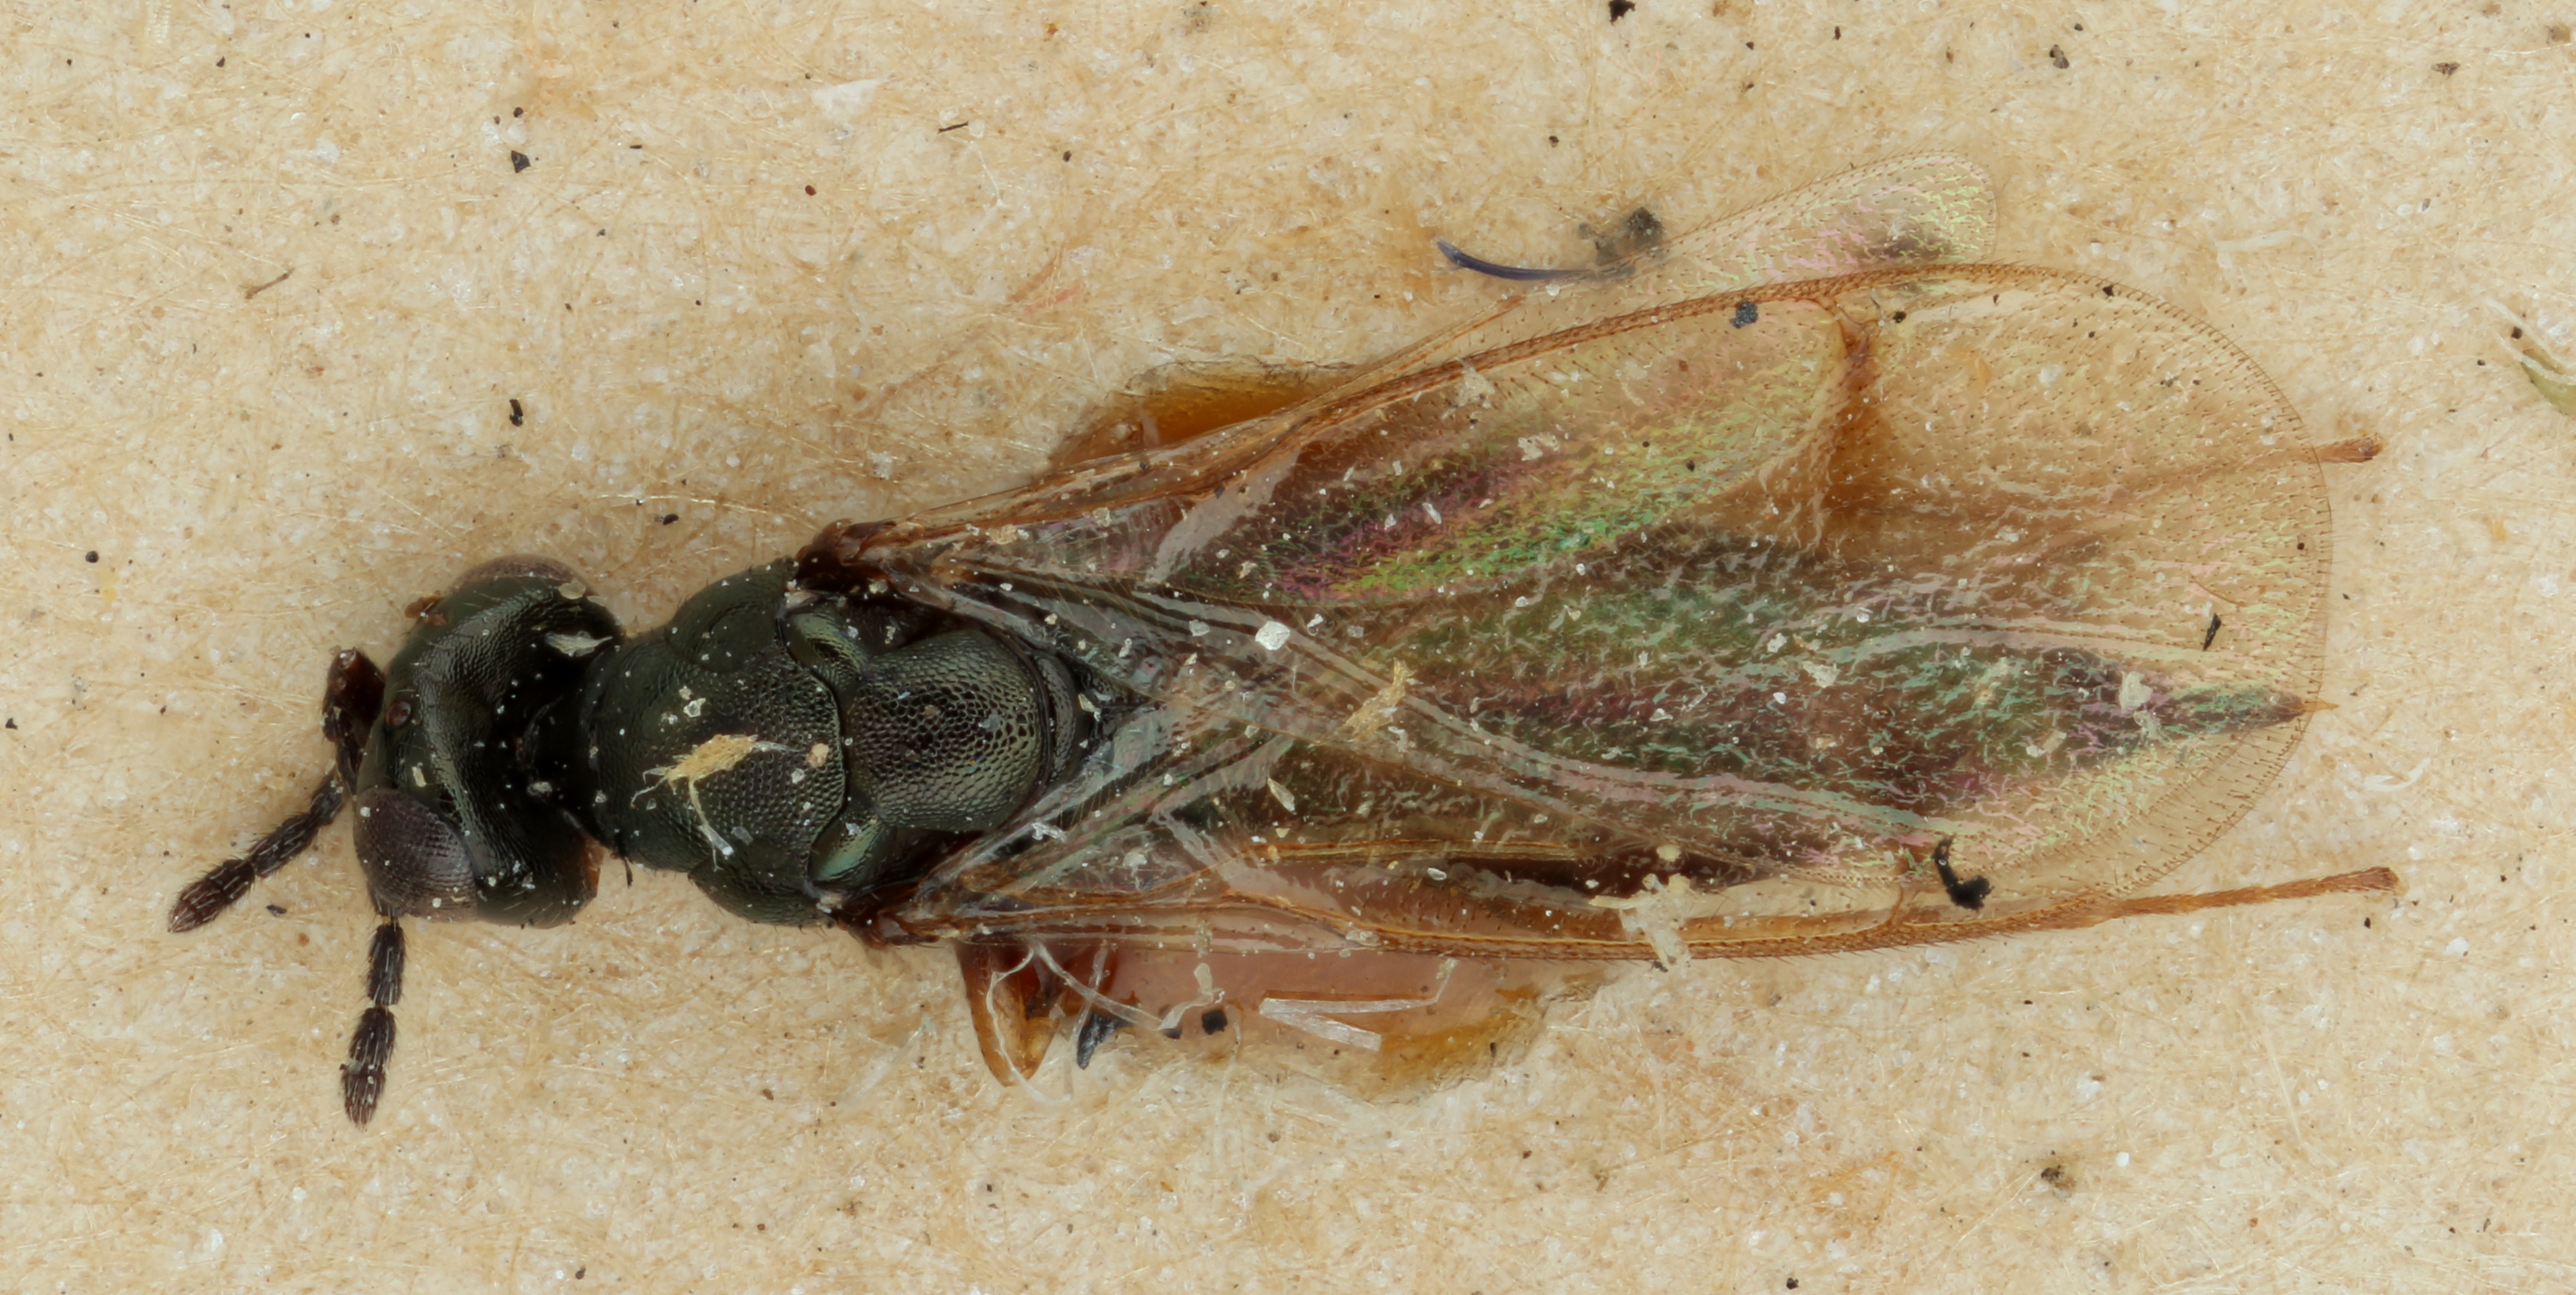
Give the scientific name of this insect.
Ophelinus mauiensis
